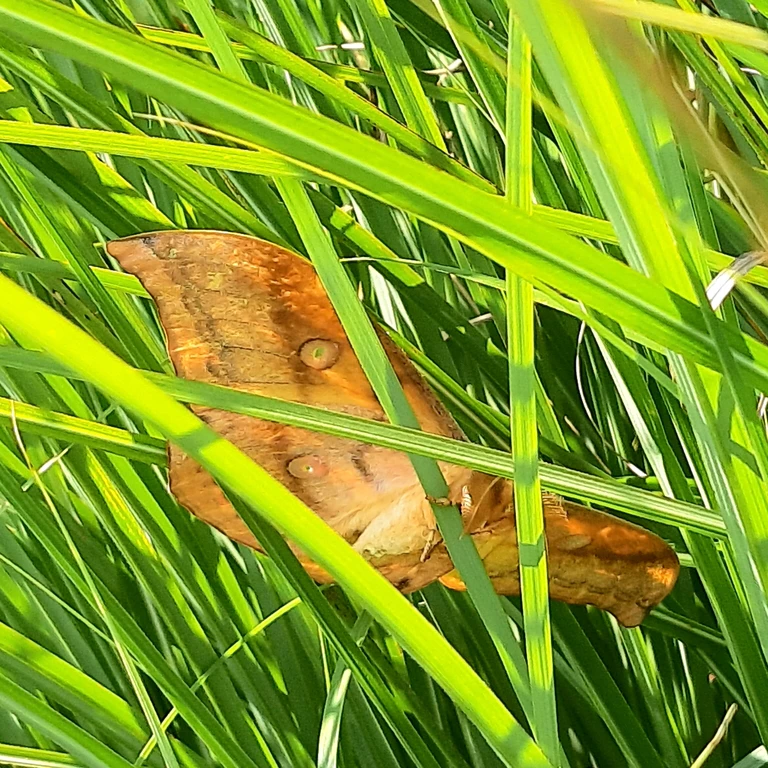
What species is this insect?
Antheraea yamamai
